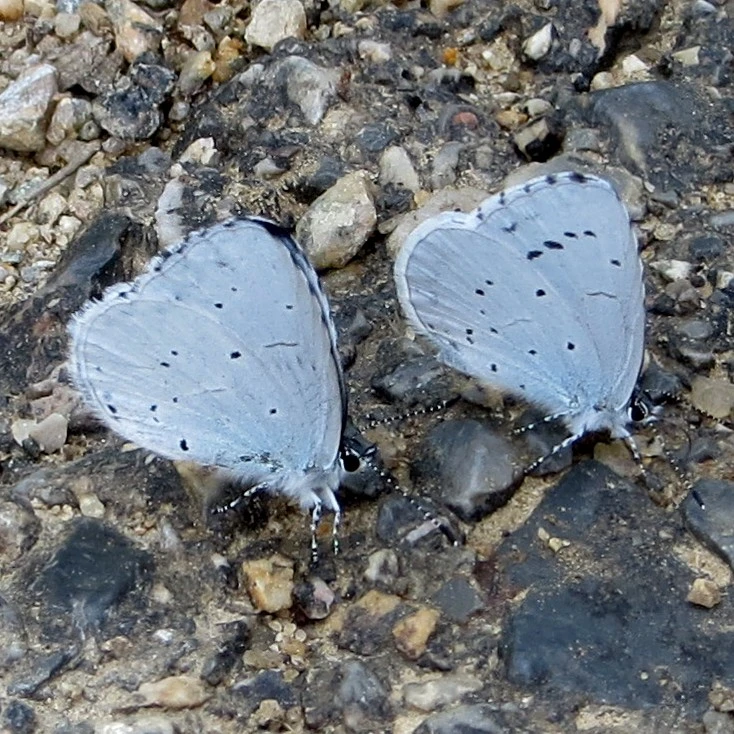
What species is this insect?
Celastrina argiolus
